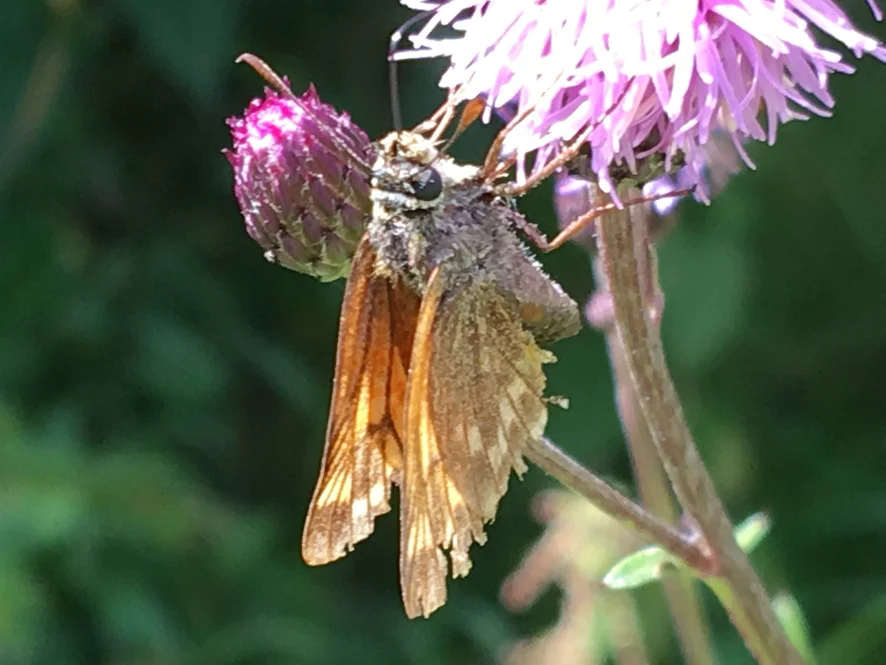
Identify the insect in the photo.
Ochlodes sylvanus (also Ochlodes venata)
